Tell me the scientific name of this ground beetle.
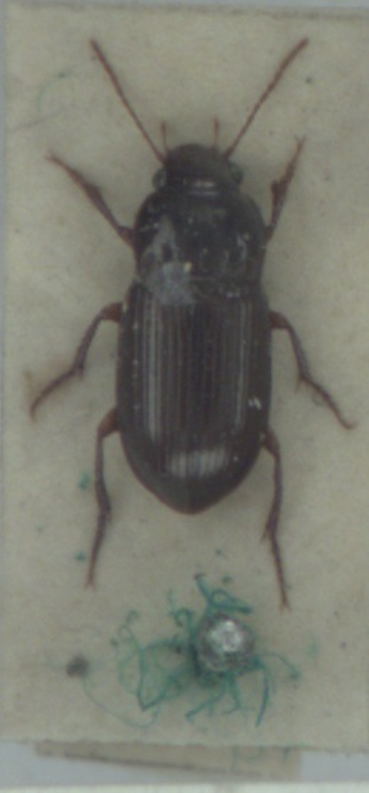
Amara apricaria
